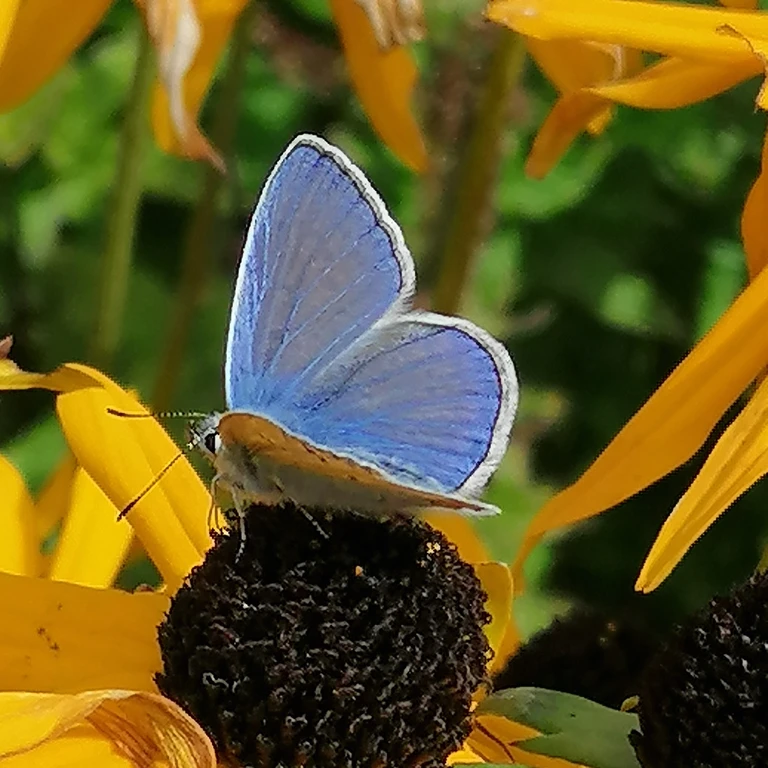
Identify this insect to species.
Polyommatus icarus
